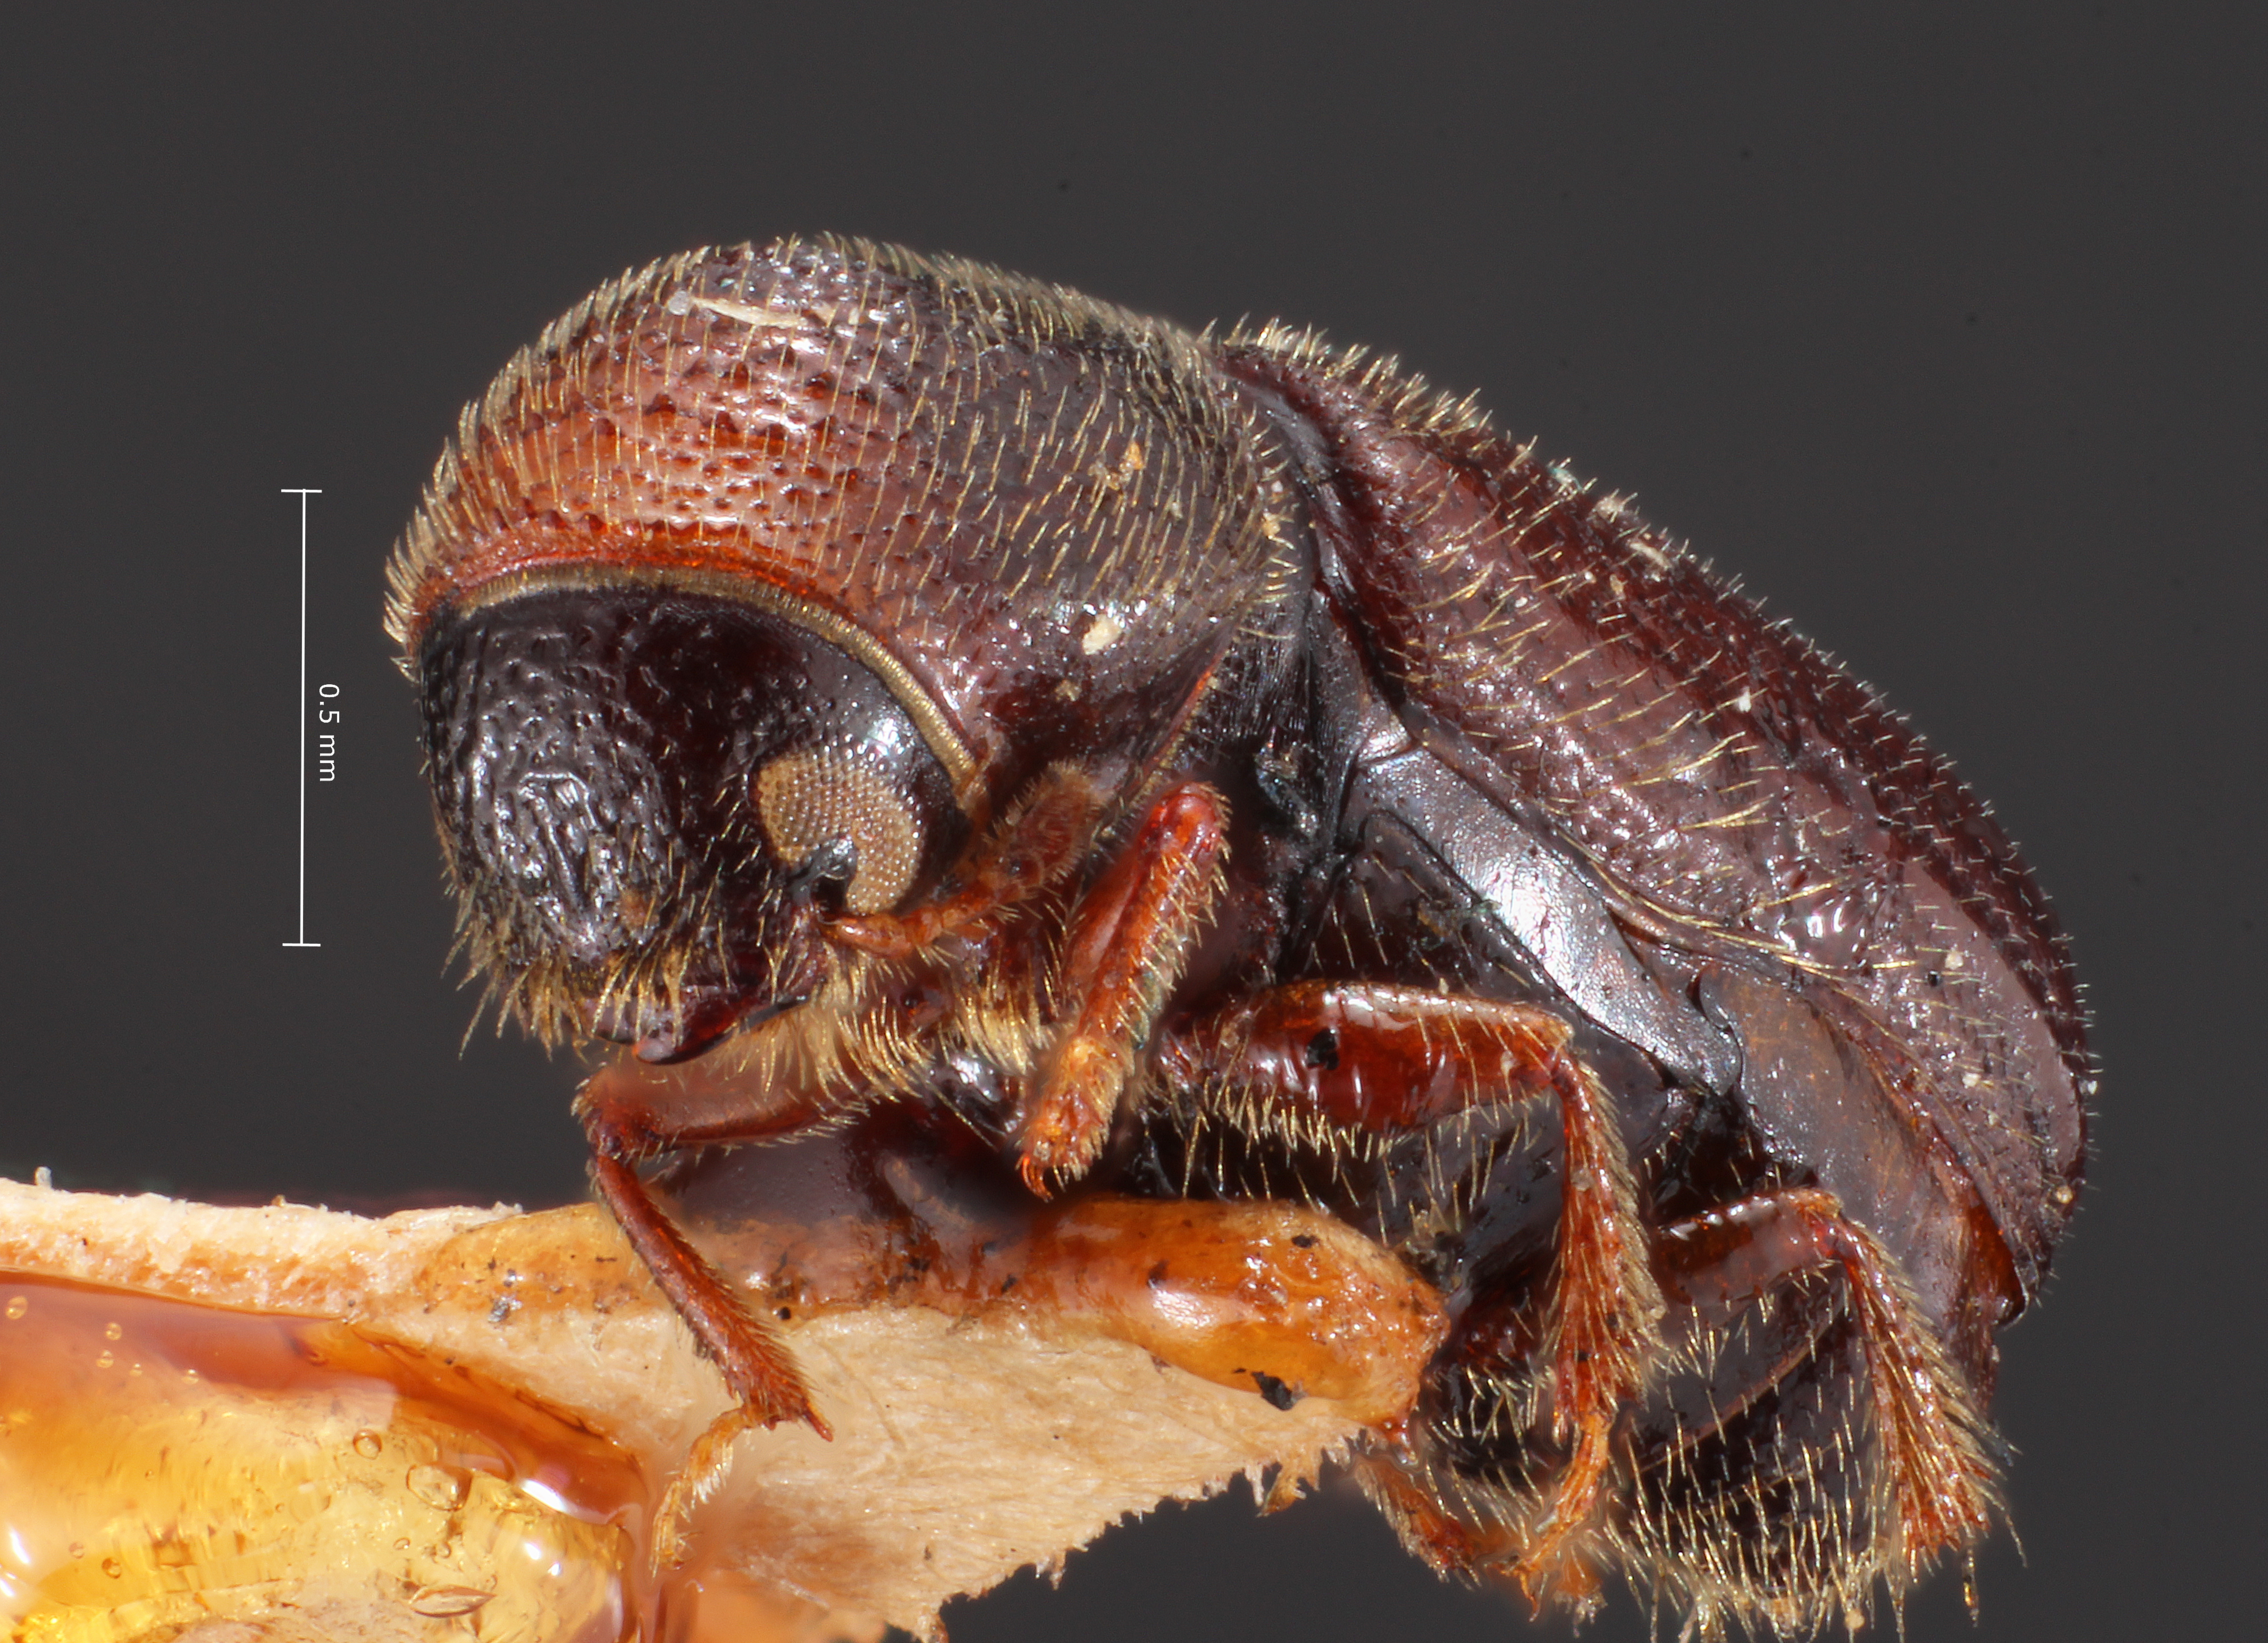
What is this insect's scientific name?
Myeloborus iniquus
